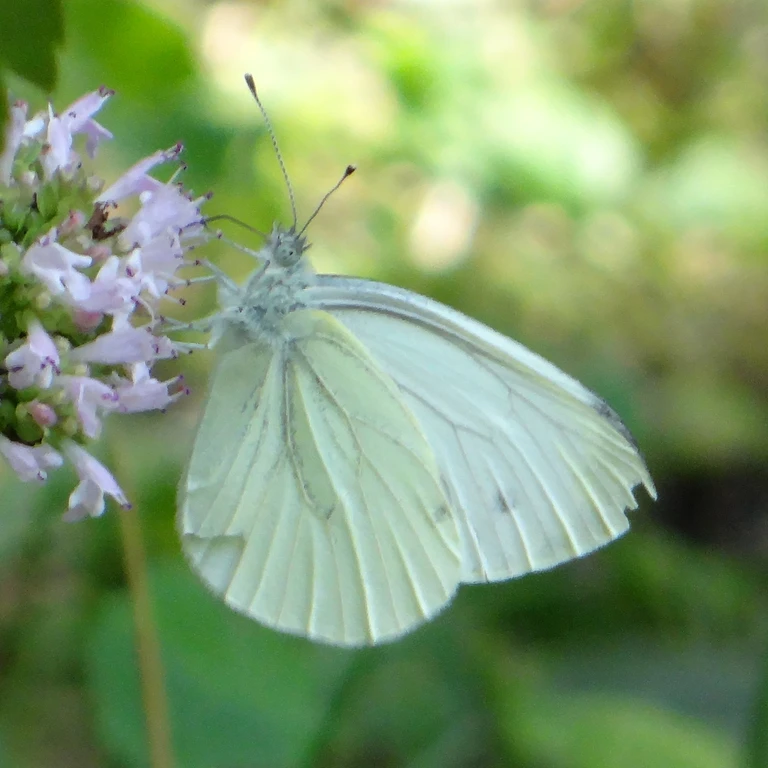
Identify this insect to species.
Pieris napi
